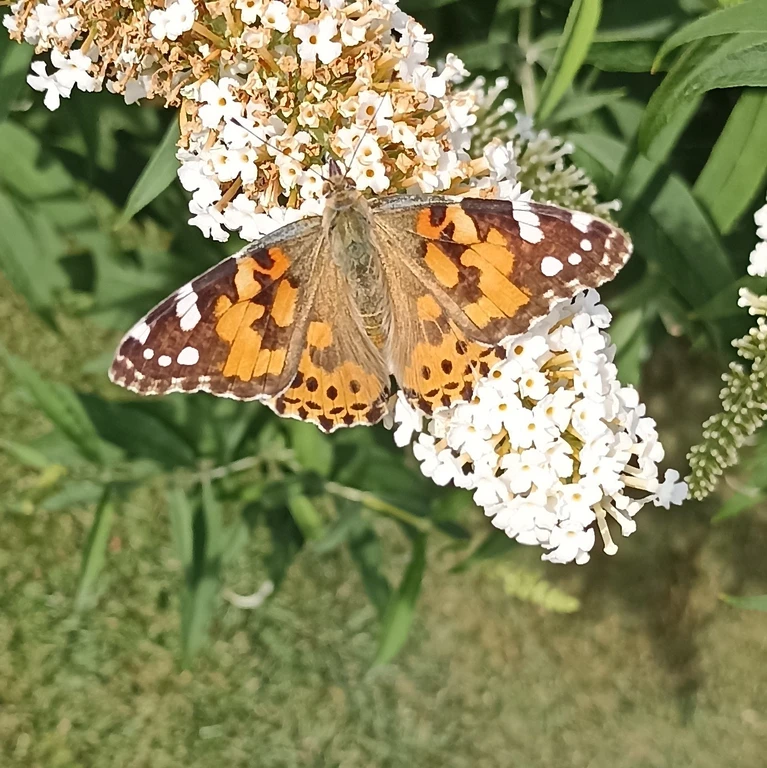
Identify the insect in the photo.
Vanessa cardui
